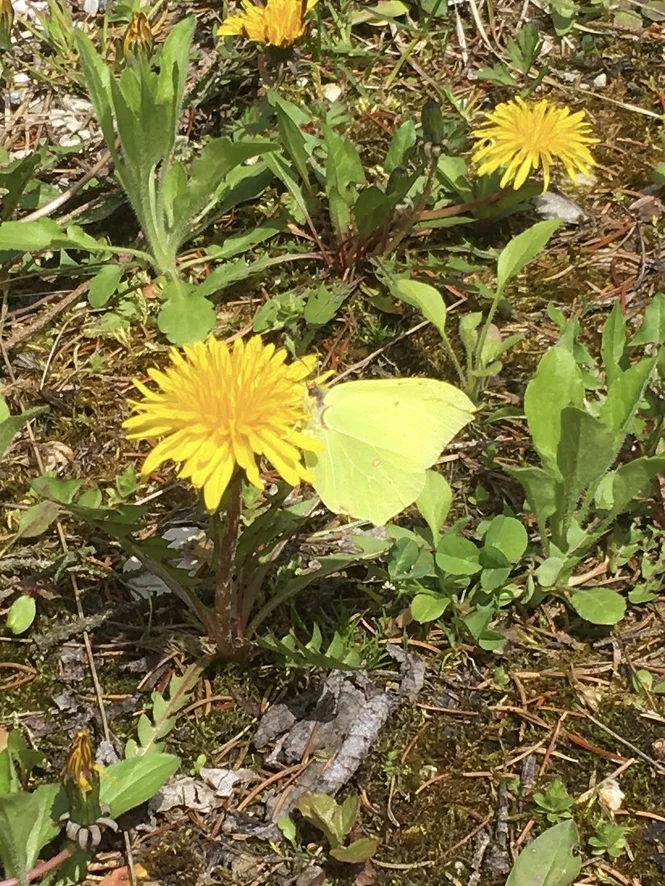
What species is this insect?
Gonepteryx rhamni
